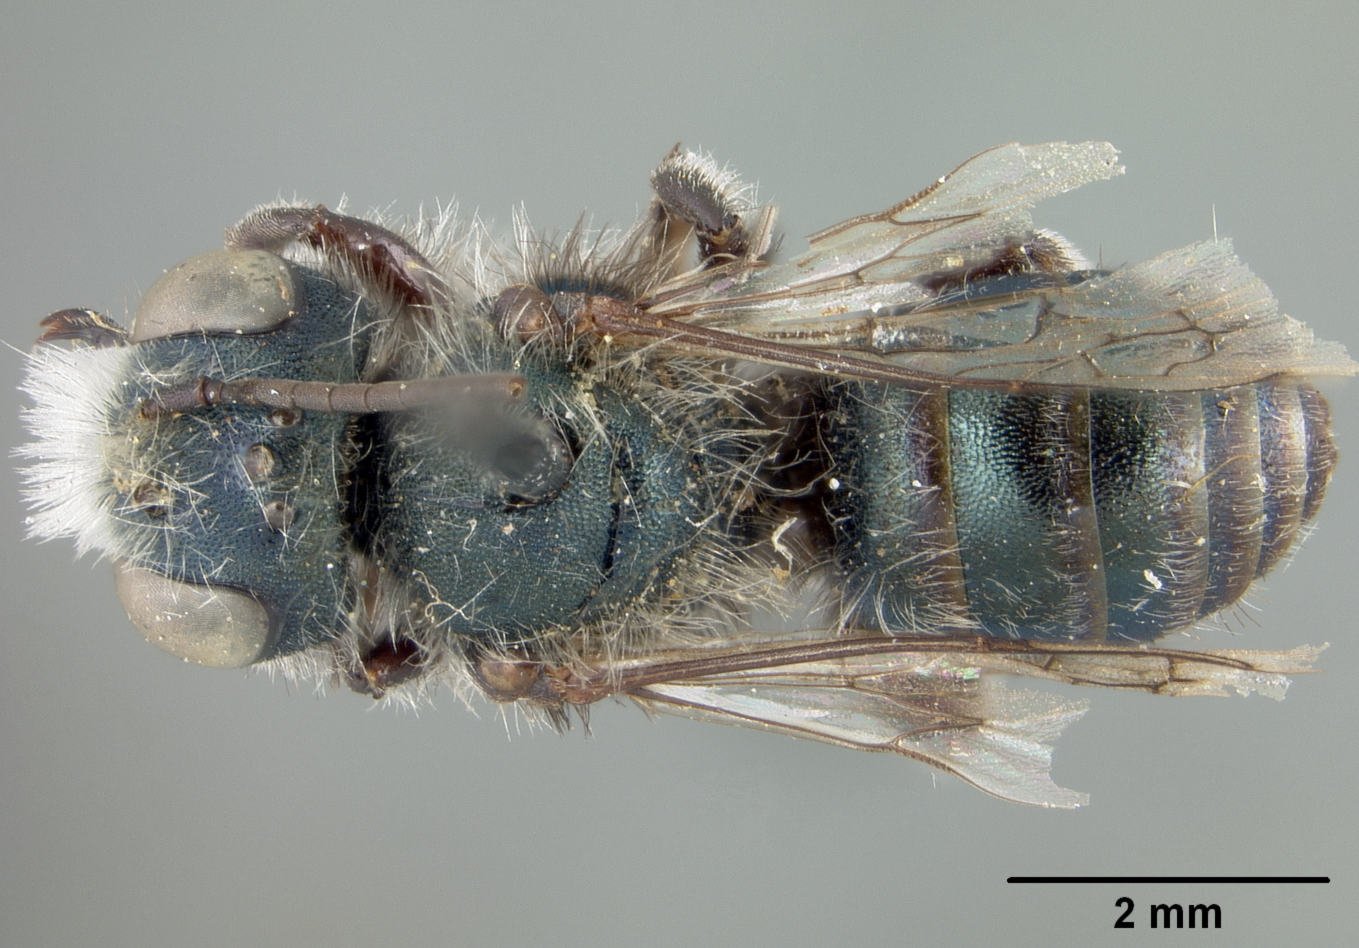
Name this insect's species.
Osmia thysanisca
